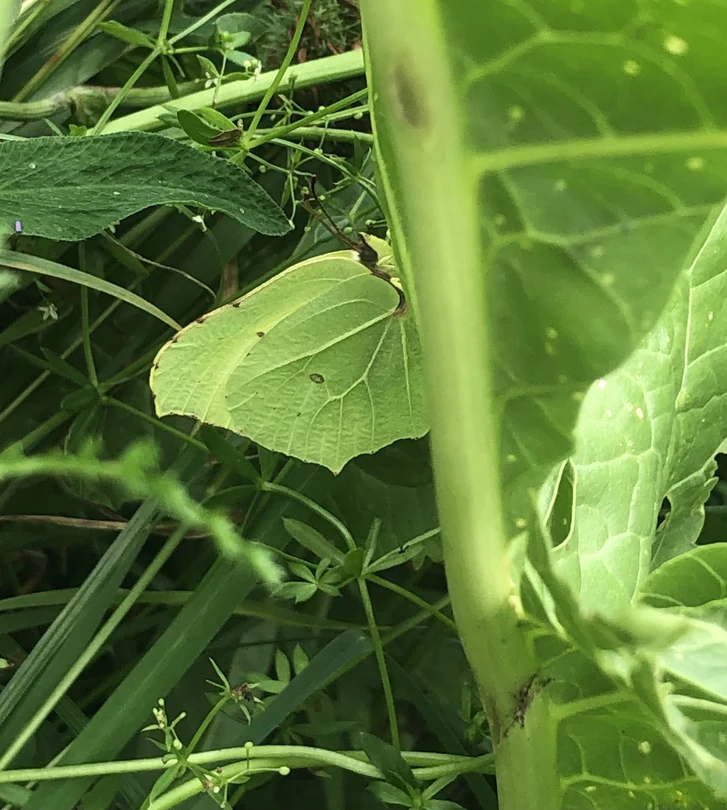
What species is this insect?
Gonepteryx rhamni
